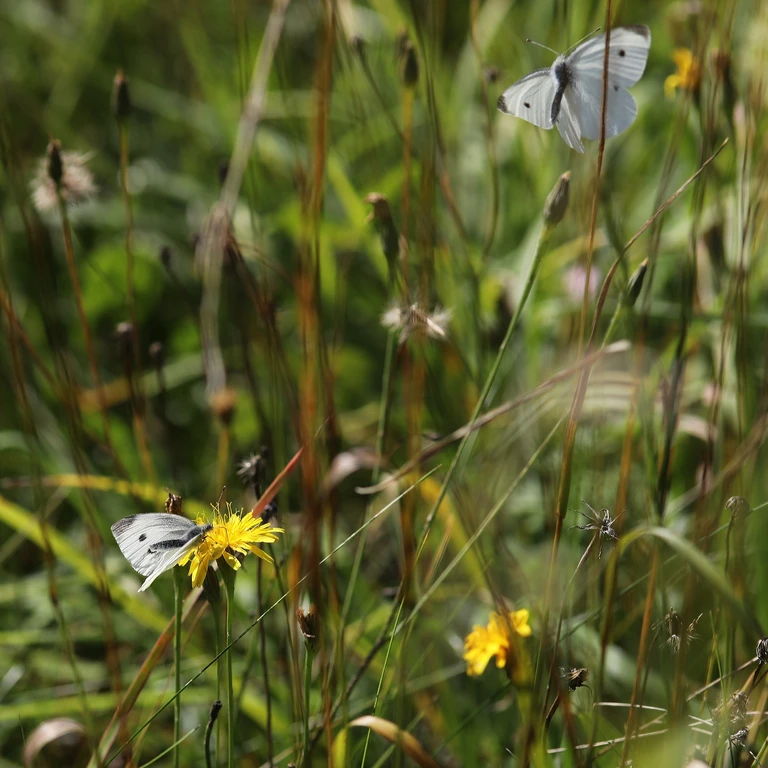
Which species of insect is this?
Pieris rapae
